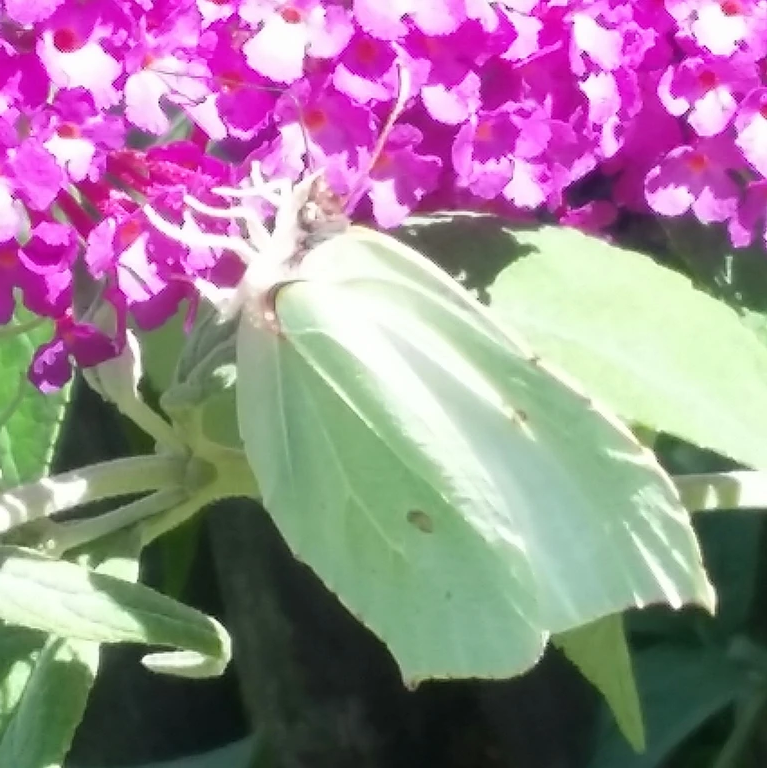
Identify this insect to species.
Gonepteryx rhamni
